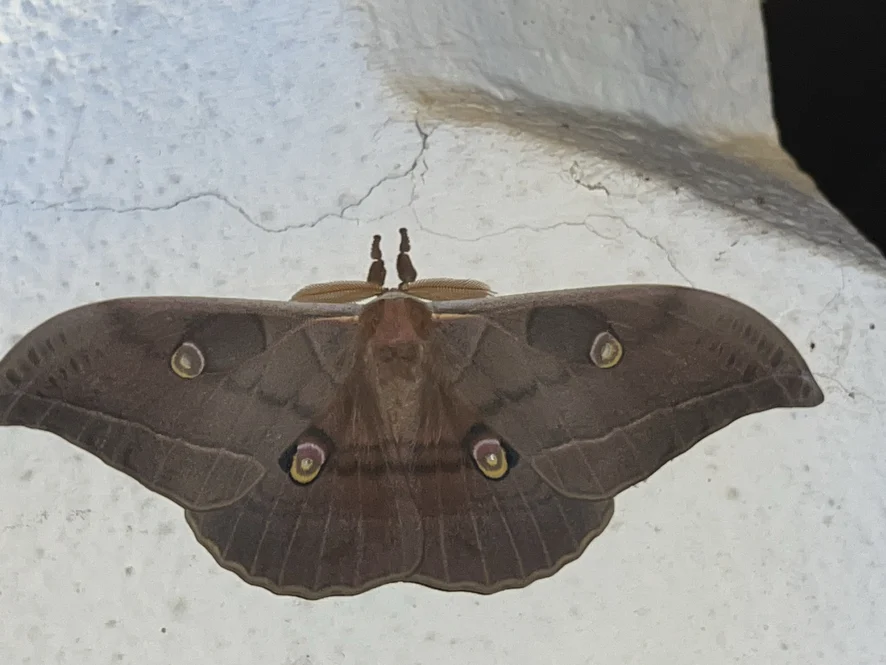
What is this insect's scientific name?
Antheraea yamamai
